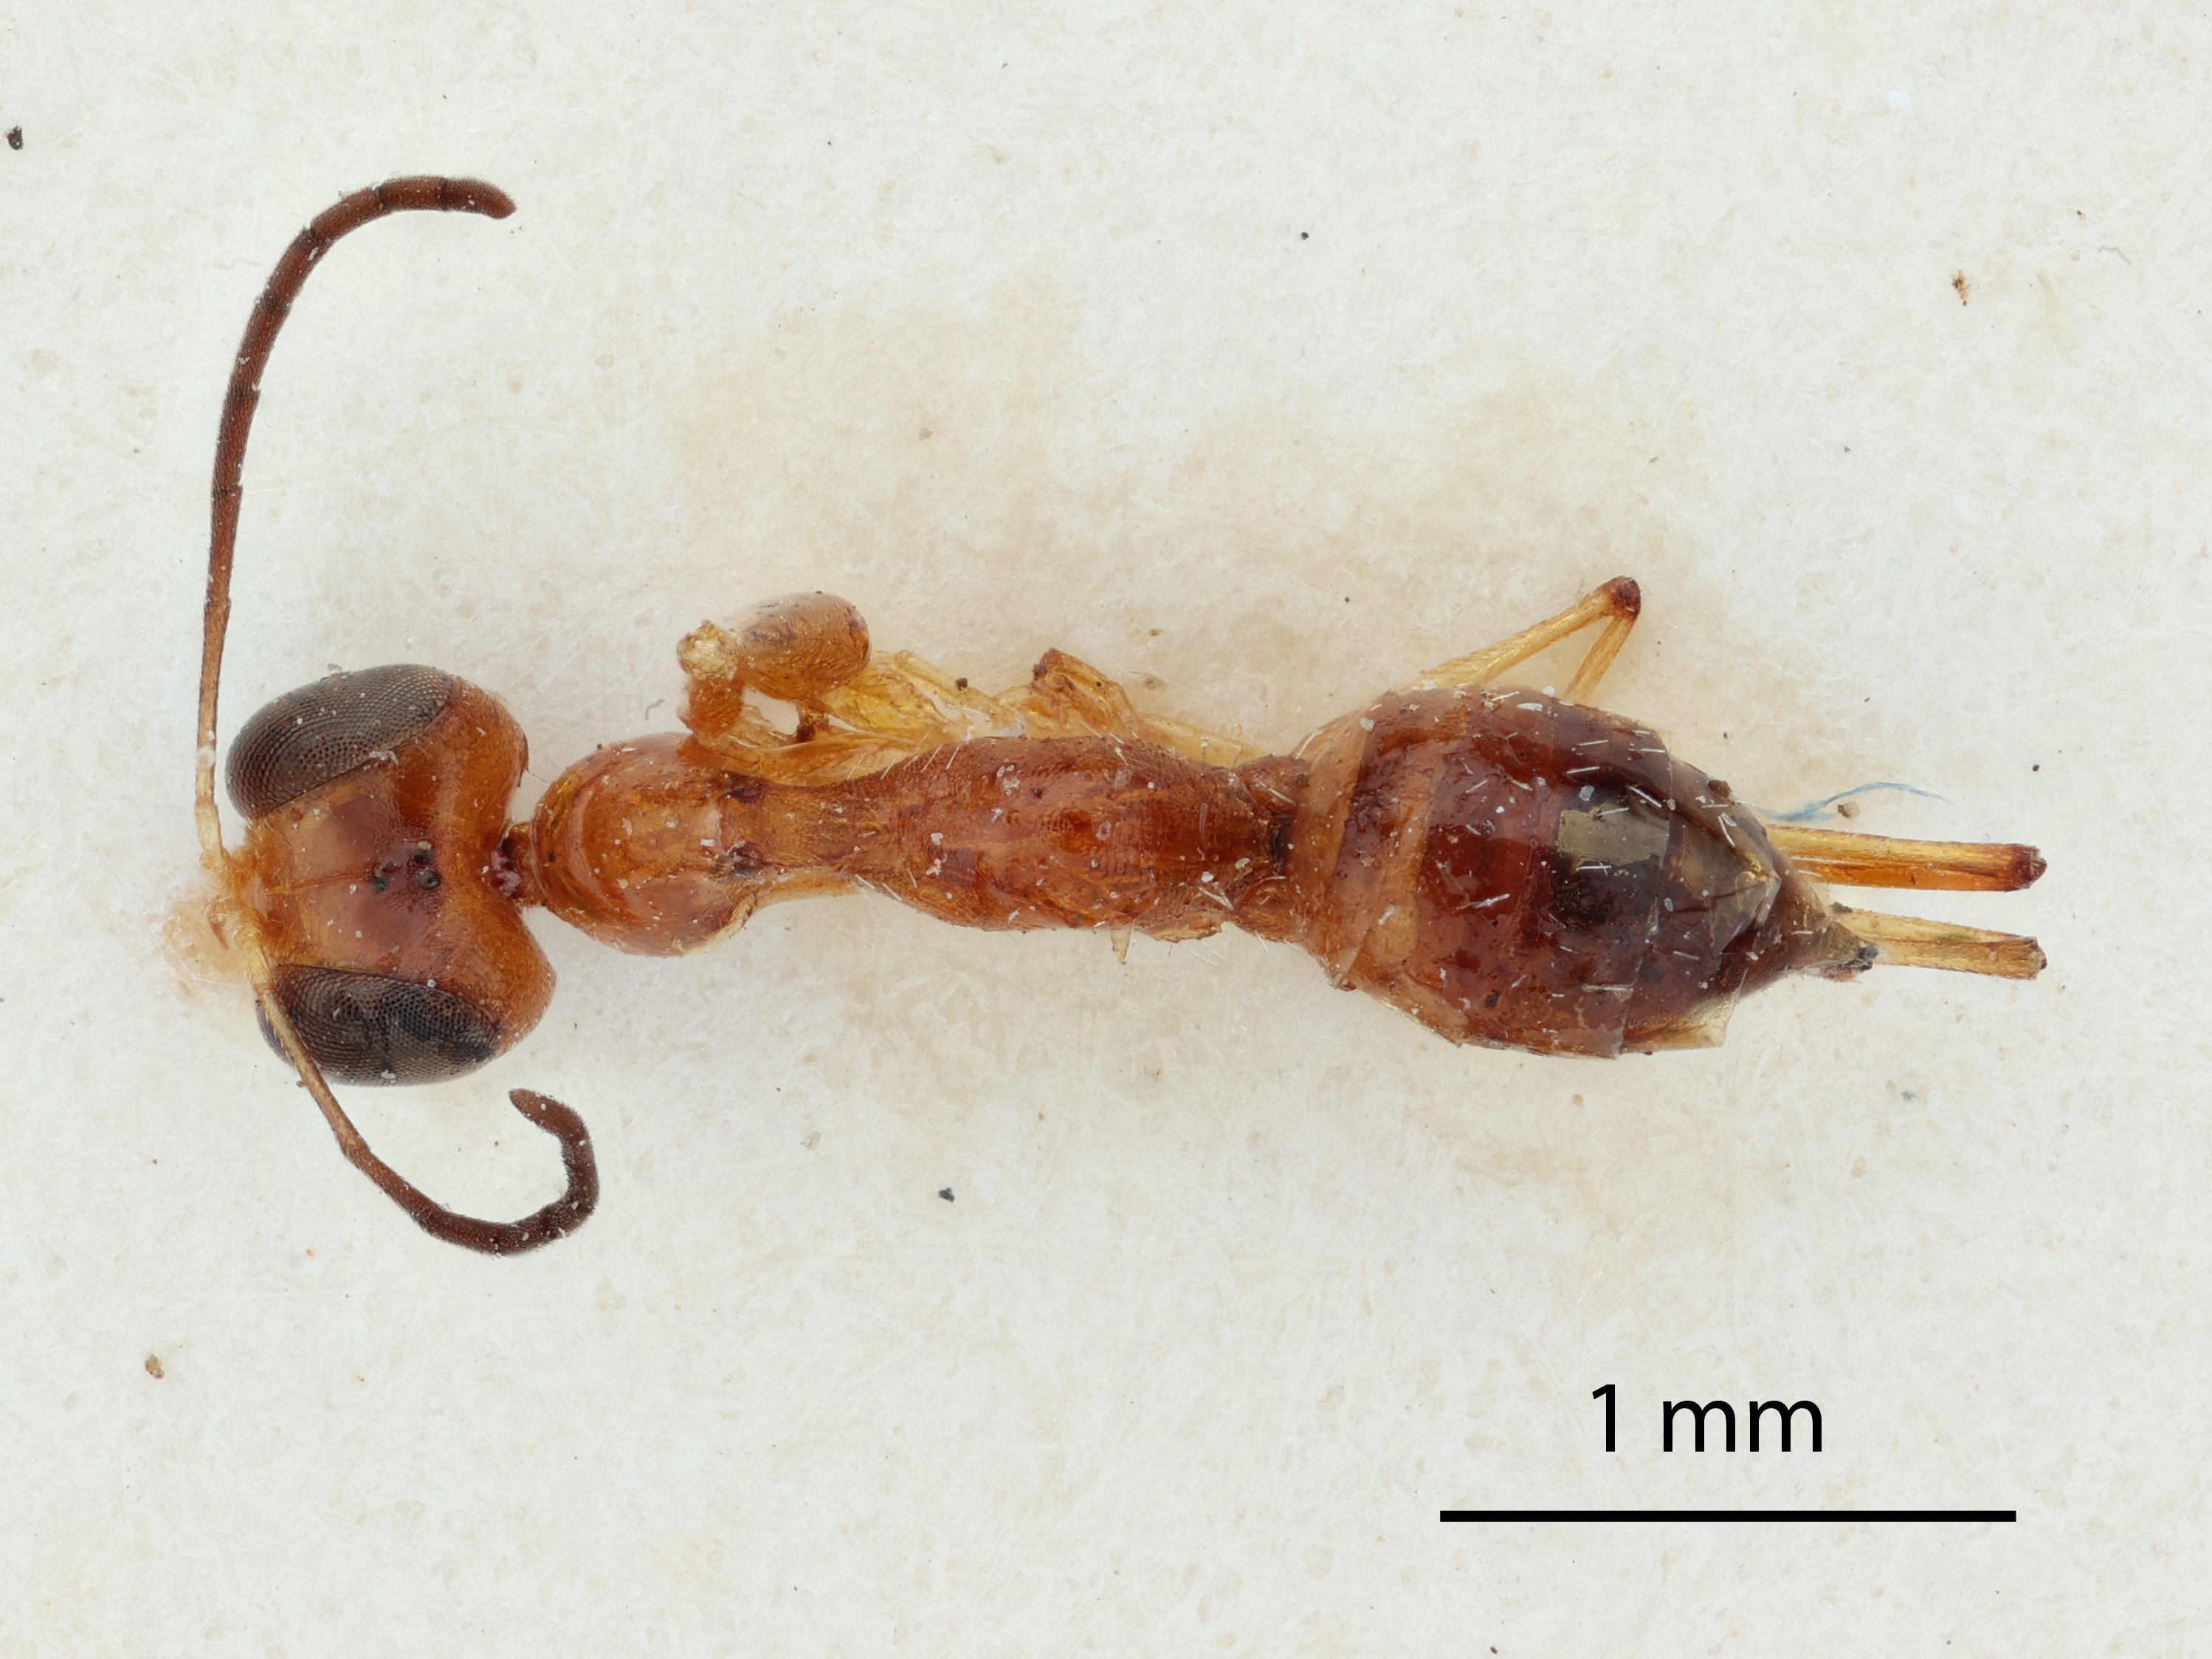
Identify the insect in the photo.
Gonatopus similis
